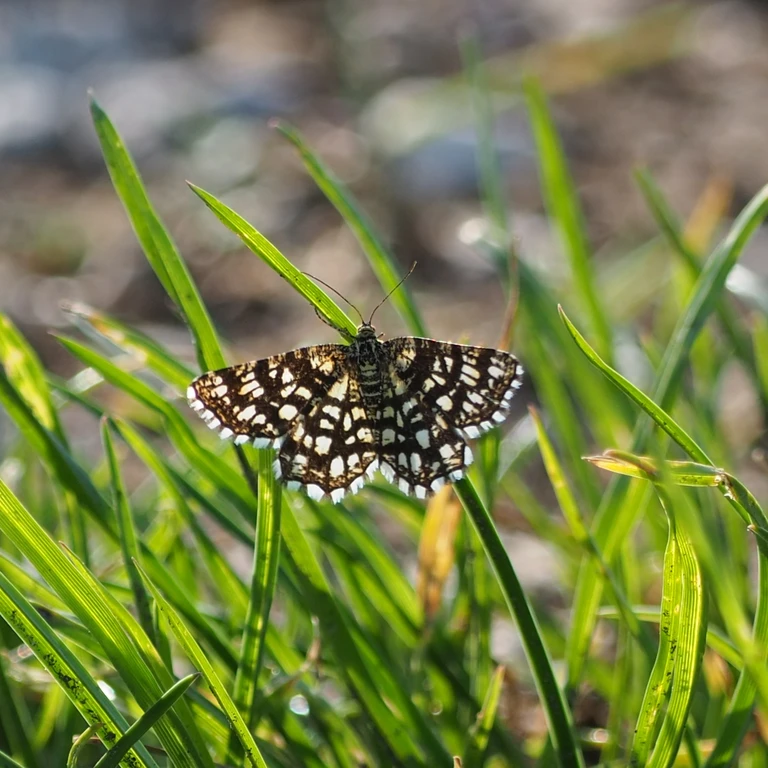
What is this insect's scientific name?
Chiasmia clathrata
